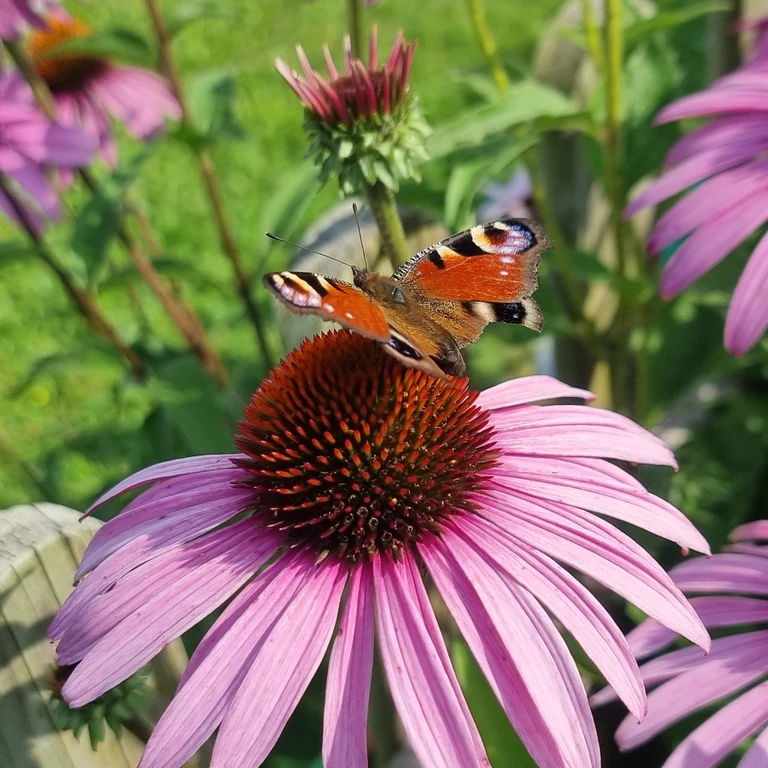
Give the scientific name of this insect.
Aglais io
